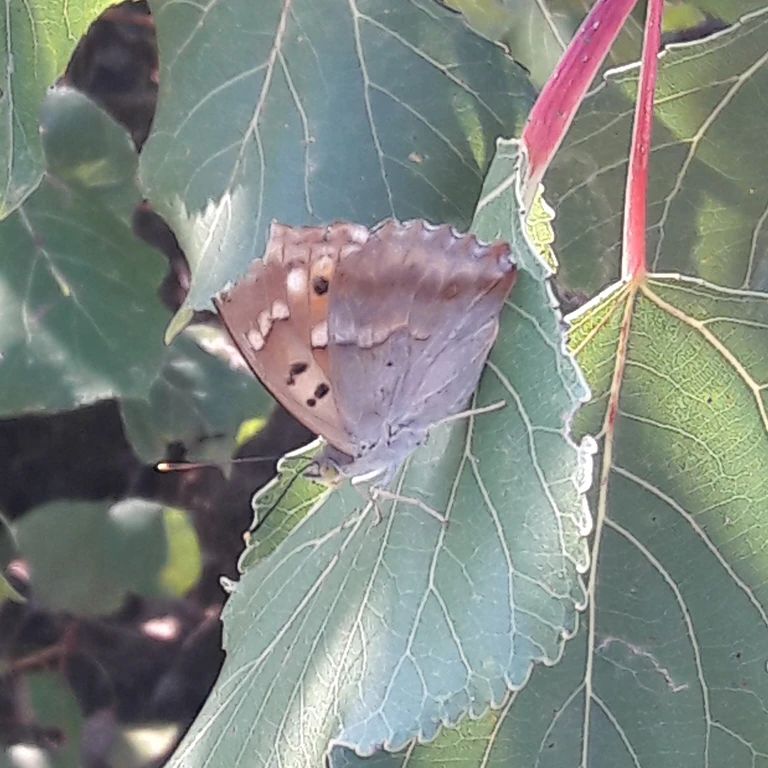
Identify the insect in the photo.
Apatura ilia
